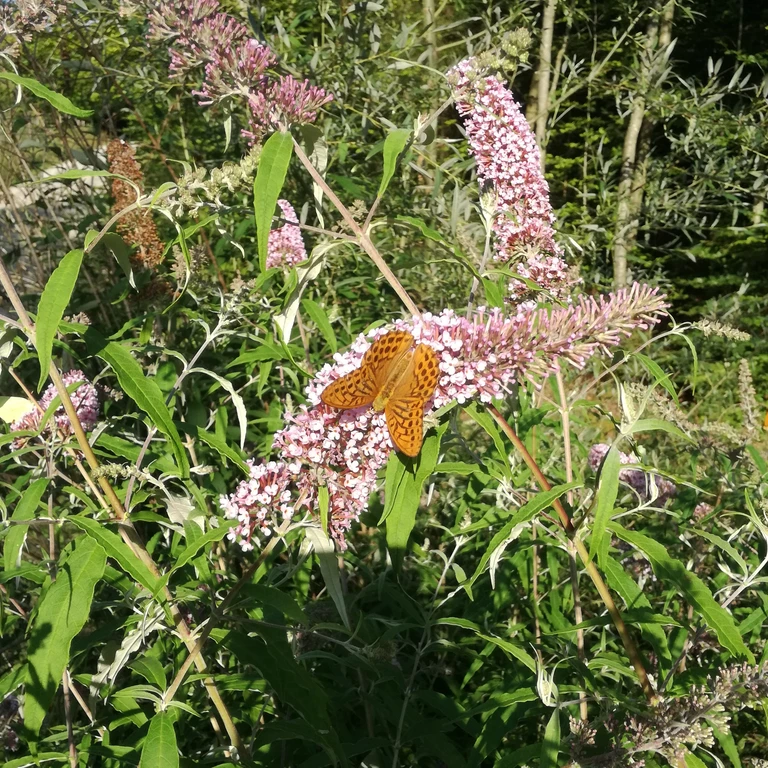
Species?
Argynnis paphia
